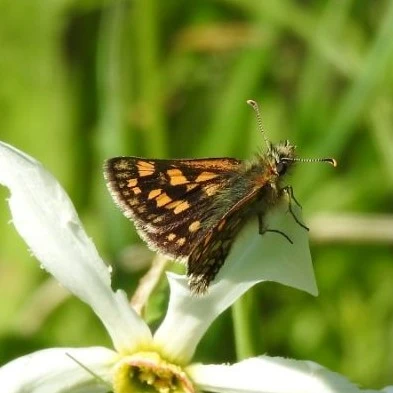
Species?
Carterocephalus palaemon
